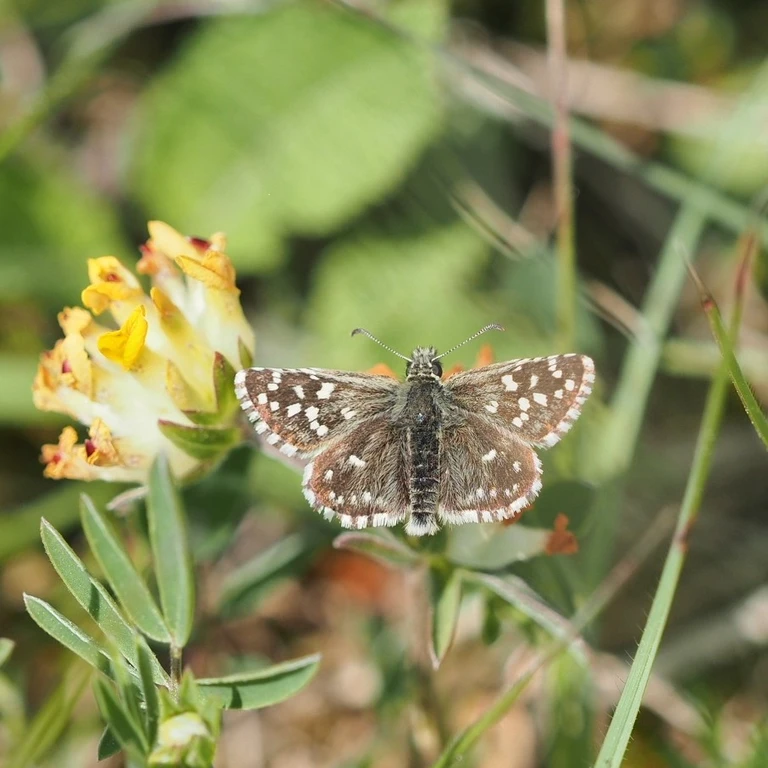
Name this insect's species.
Pyrgus malvae
